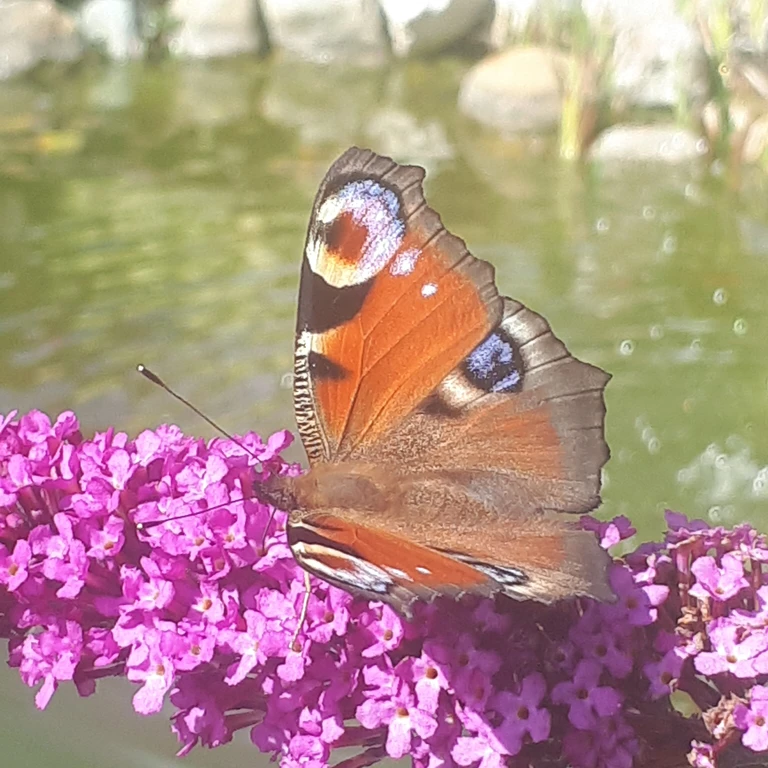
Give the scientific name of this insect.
Aglais io
